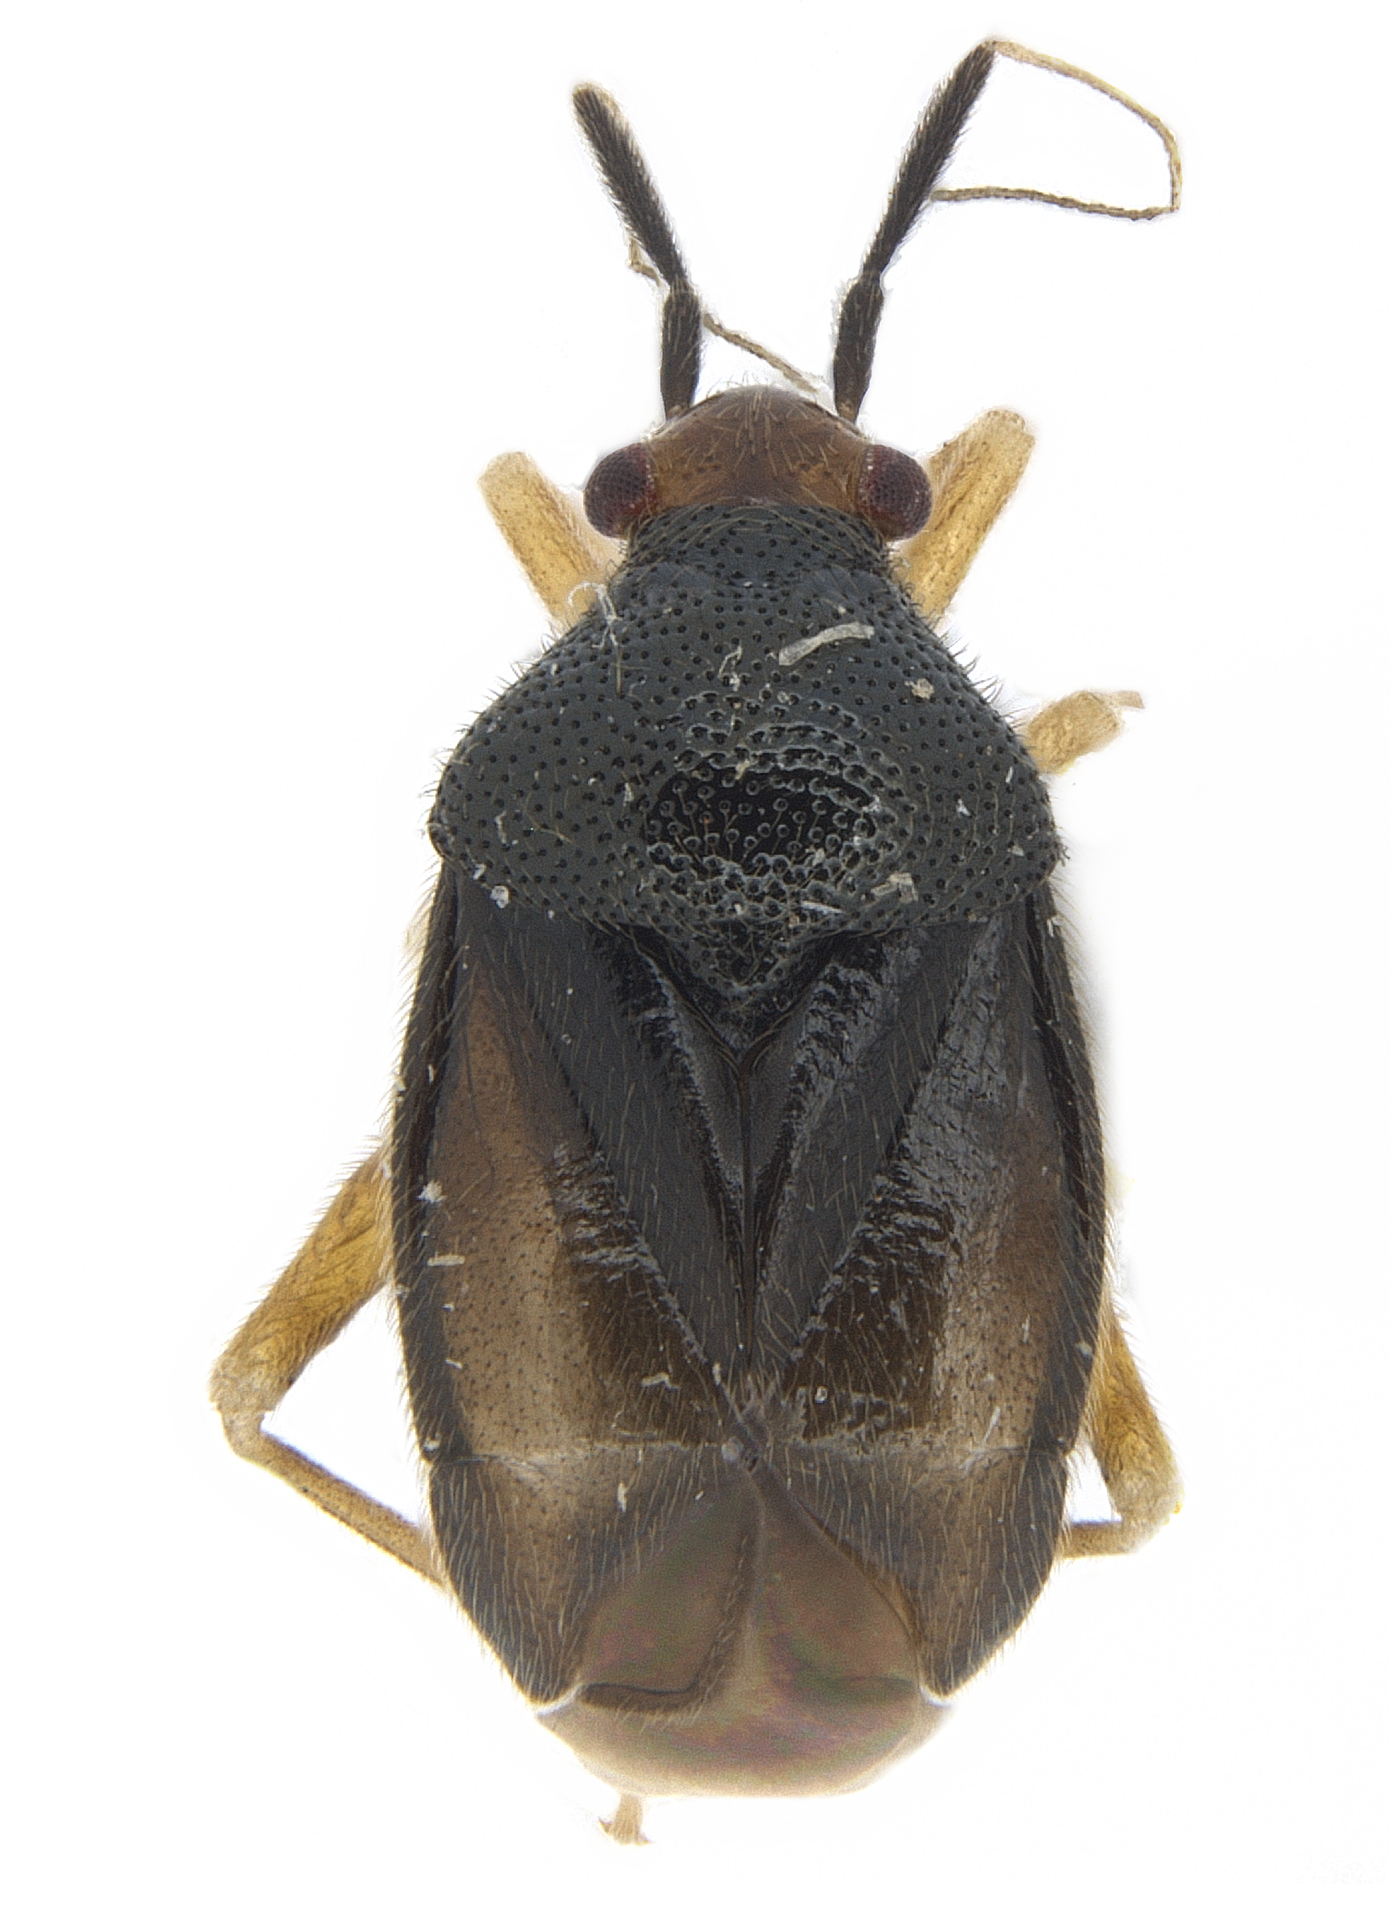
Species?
Sixeonotopsis crassicornis
